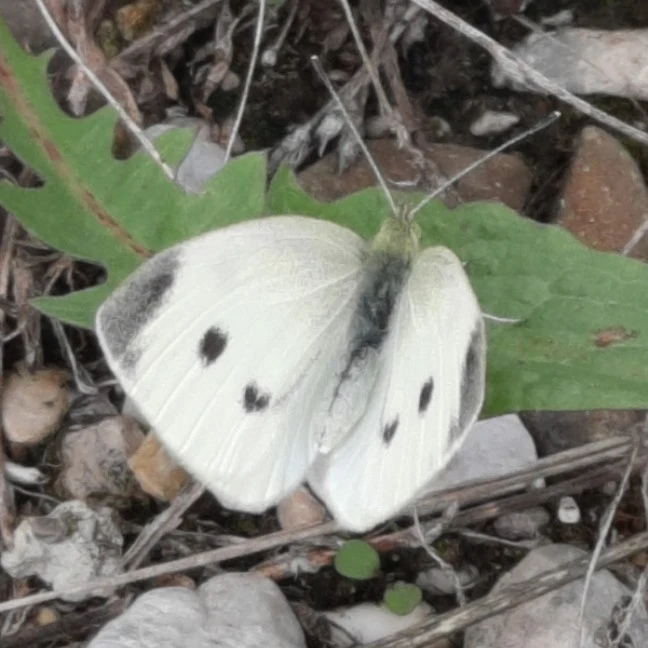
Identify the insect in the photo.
Pieris rapae
